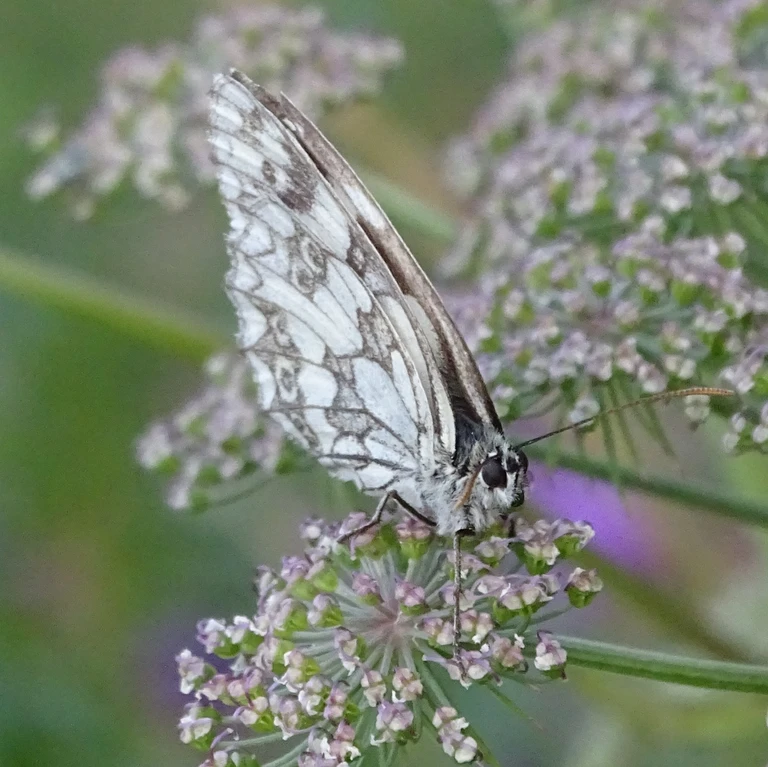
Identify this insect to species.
Melanargia galathea
